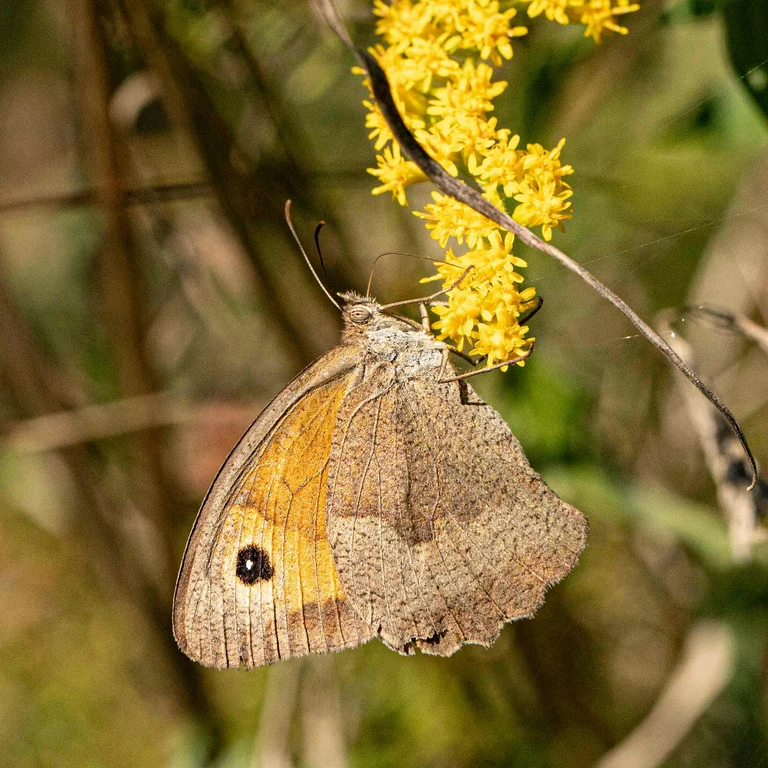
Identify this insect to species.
Maniola jurtina
